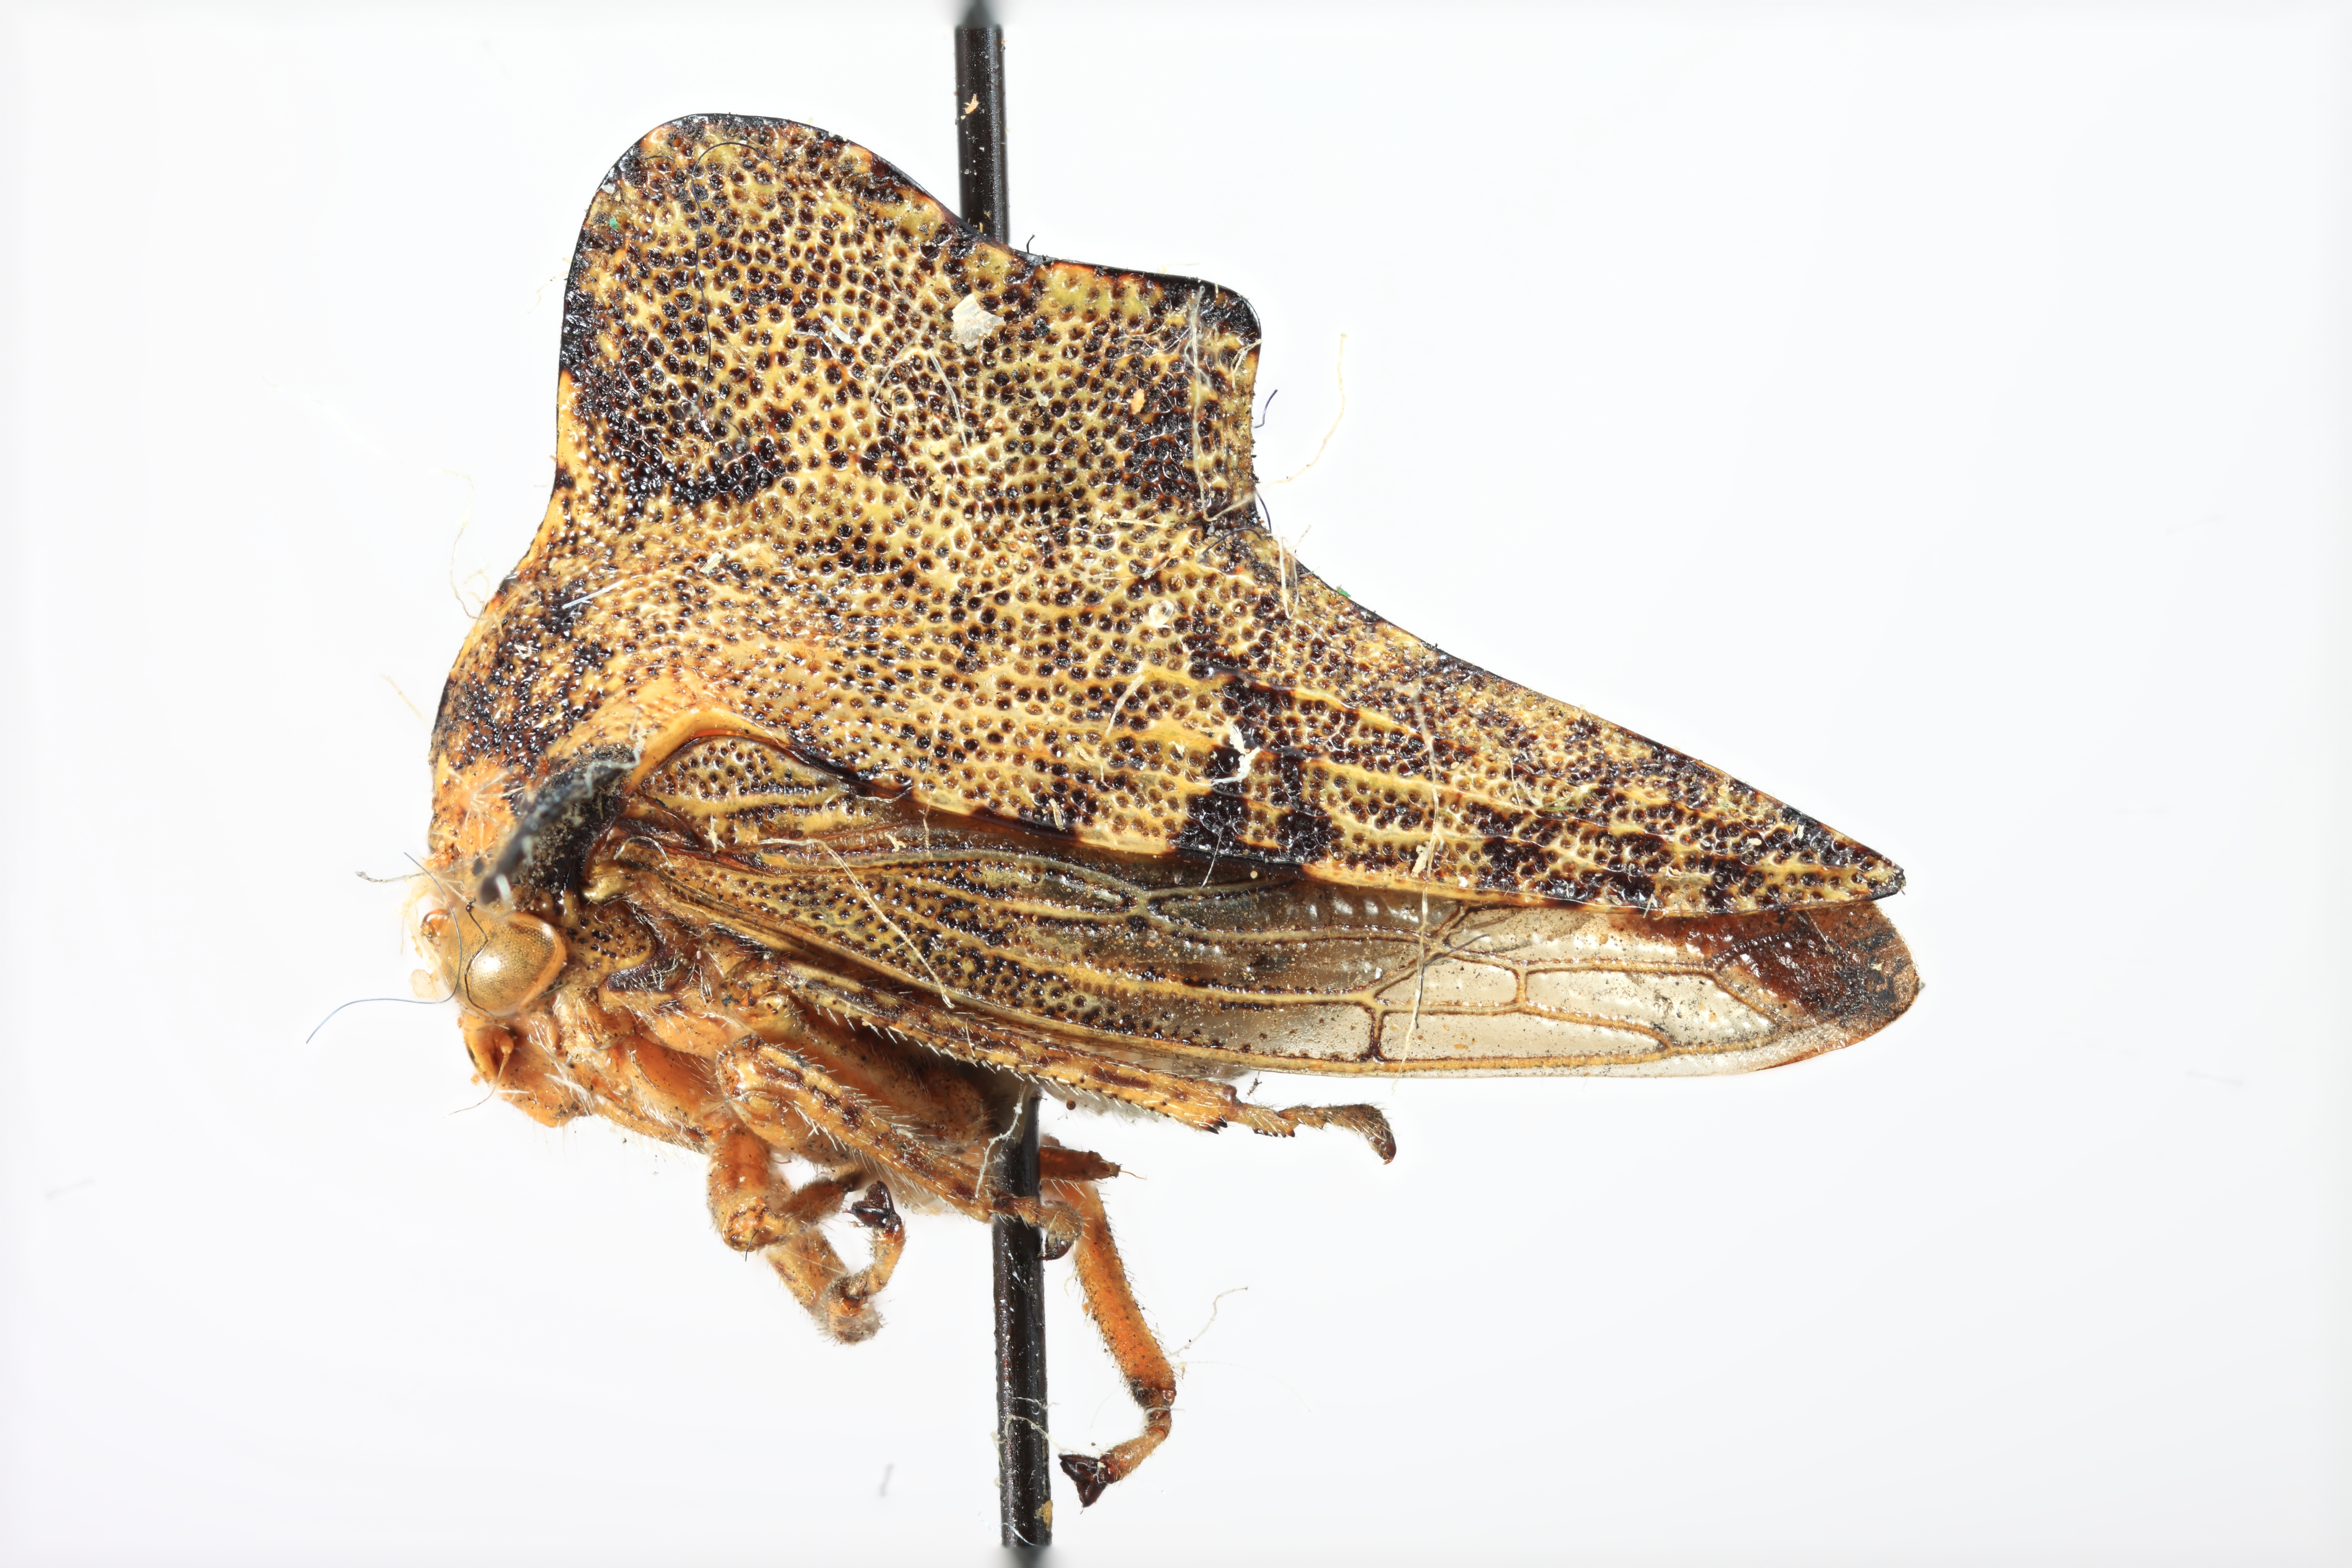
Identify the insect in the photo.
Heliria cornutula
